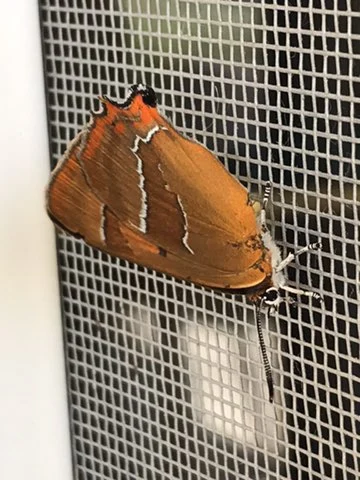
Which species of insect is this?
Thecla betulae
